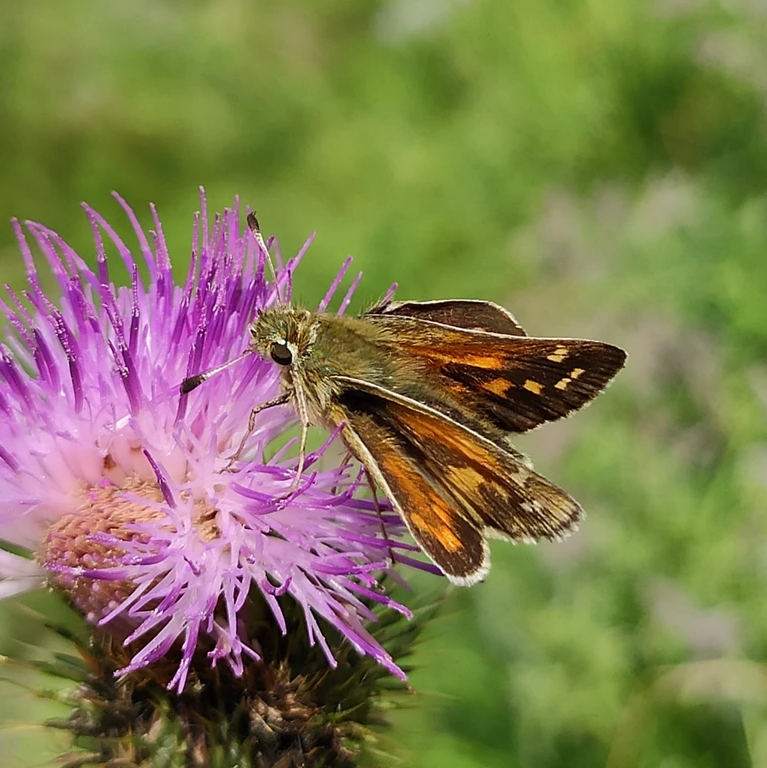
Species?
Hesperia comma
